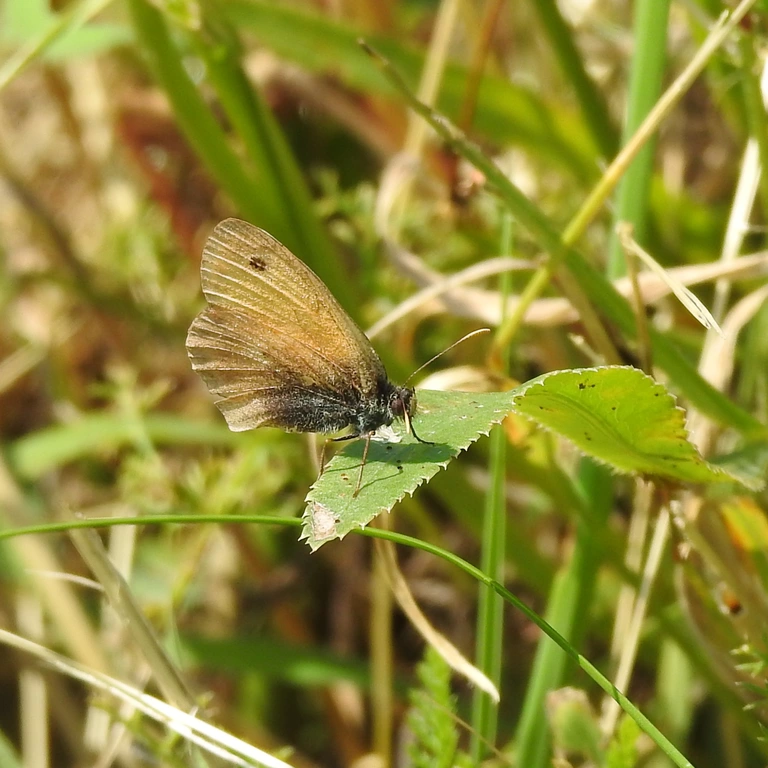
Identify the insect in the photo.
Coenonympha pamphilus
